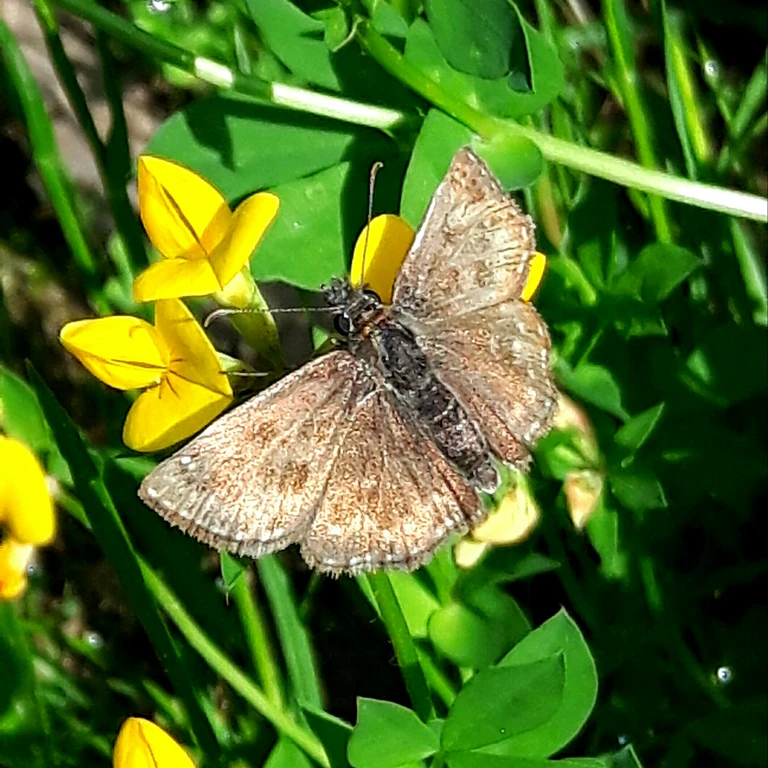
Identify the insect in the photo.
Erynnis tages
